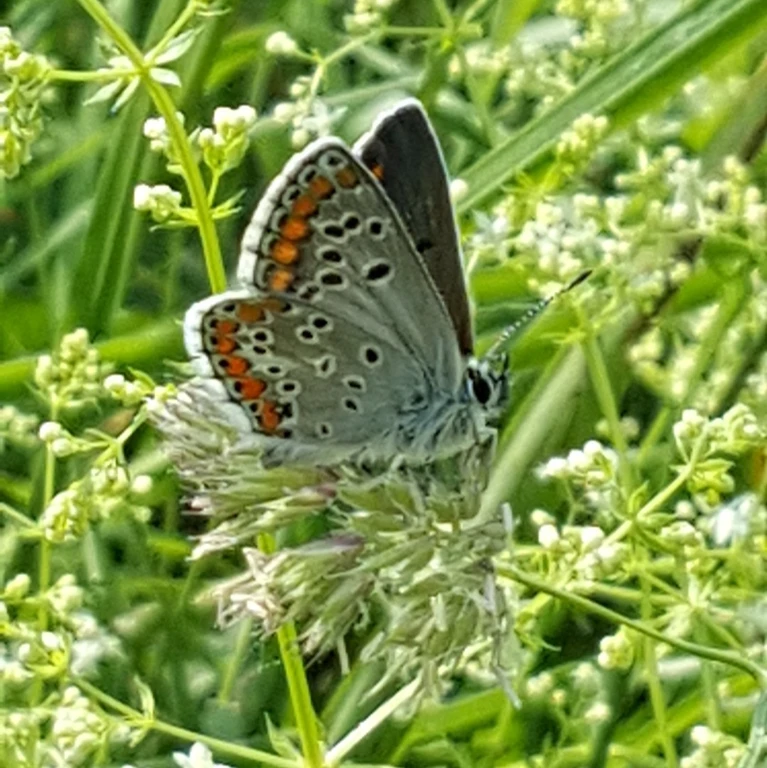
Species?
Aricia agestis/artaxerxes
